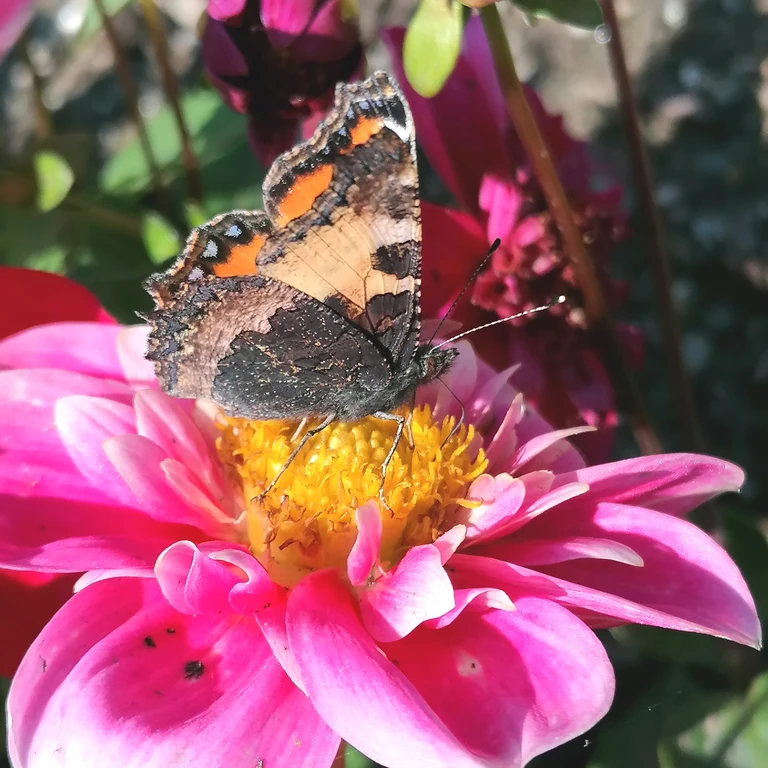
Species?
Aglais urticae
